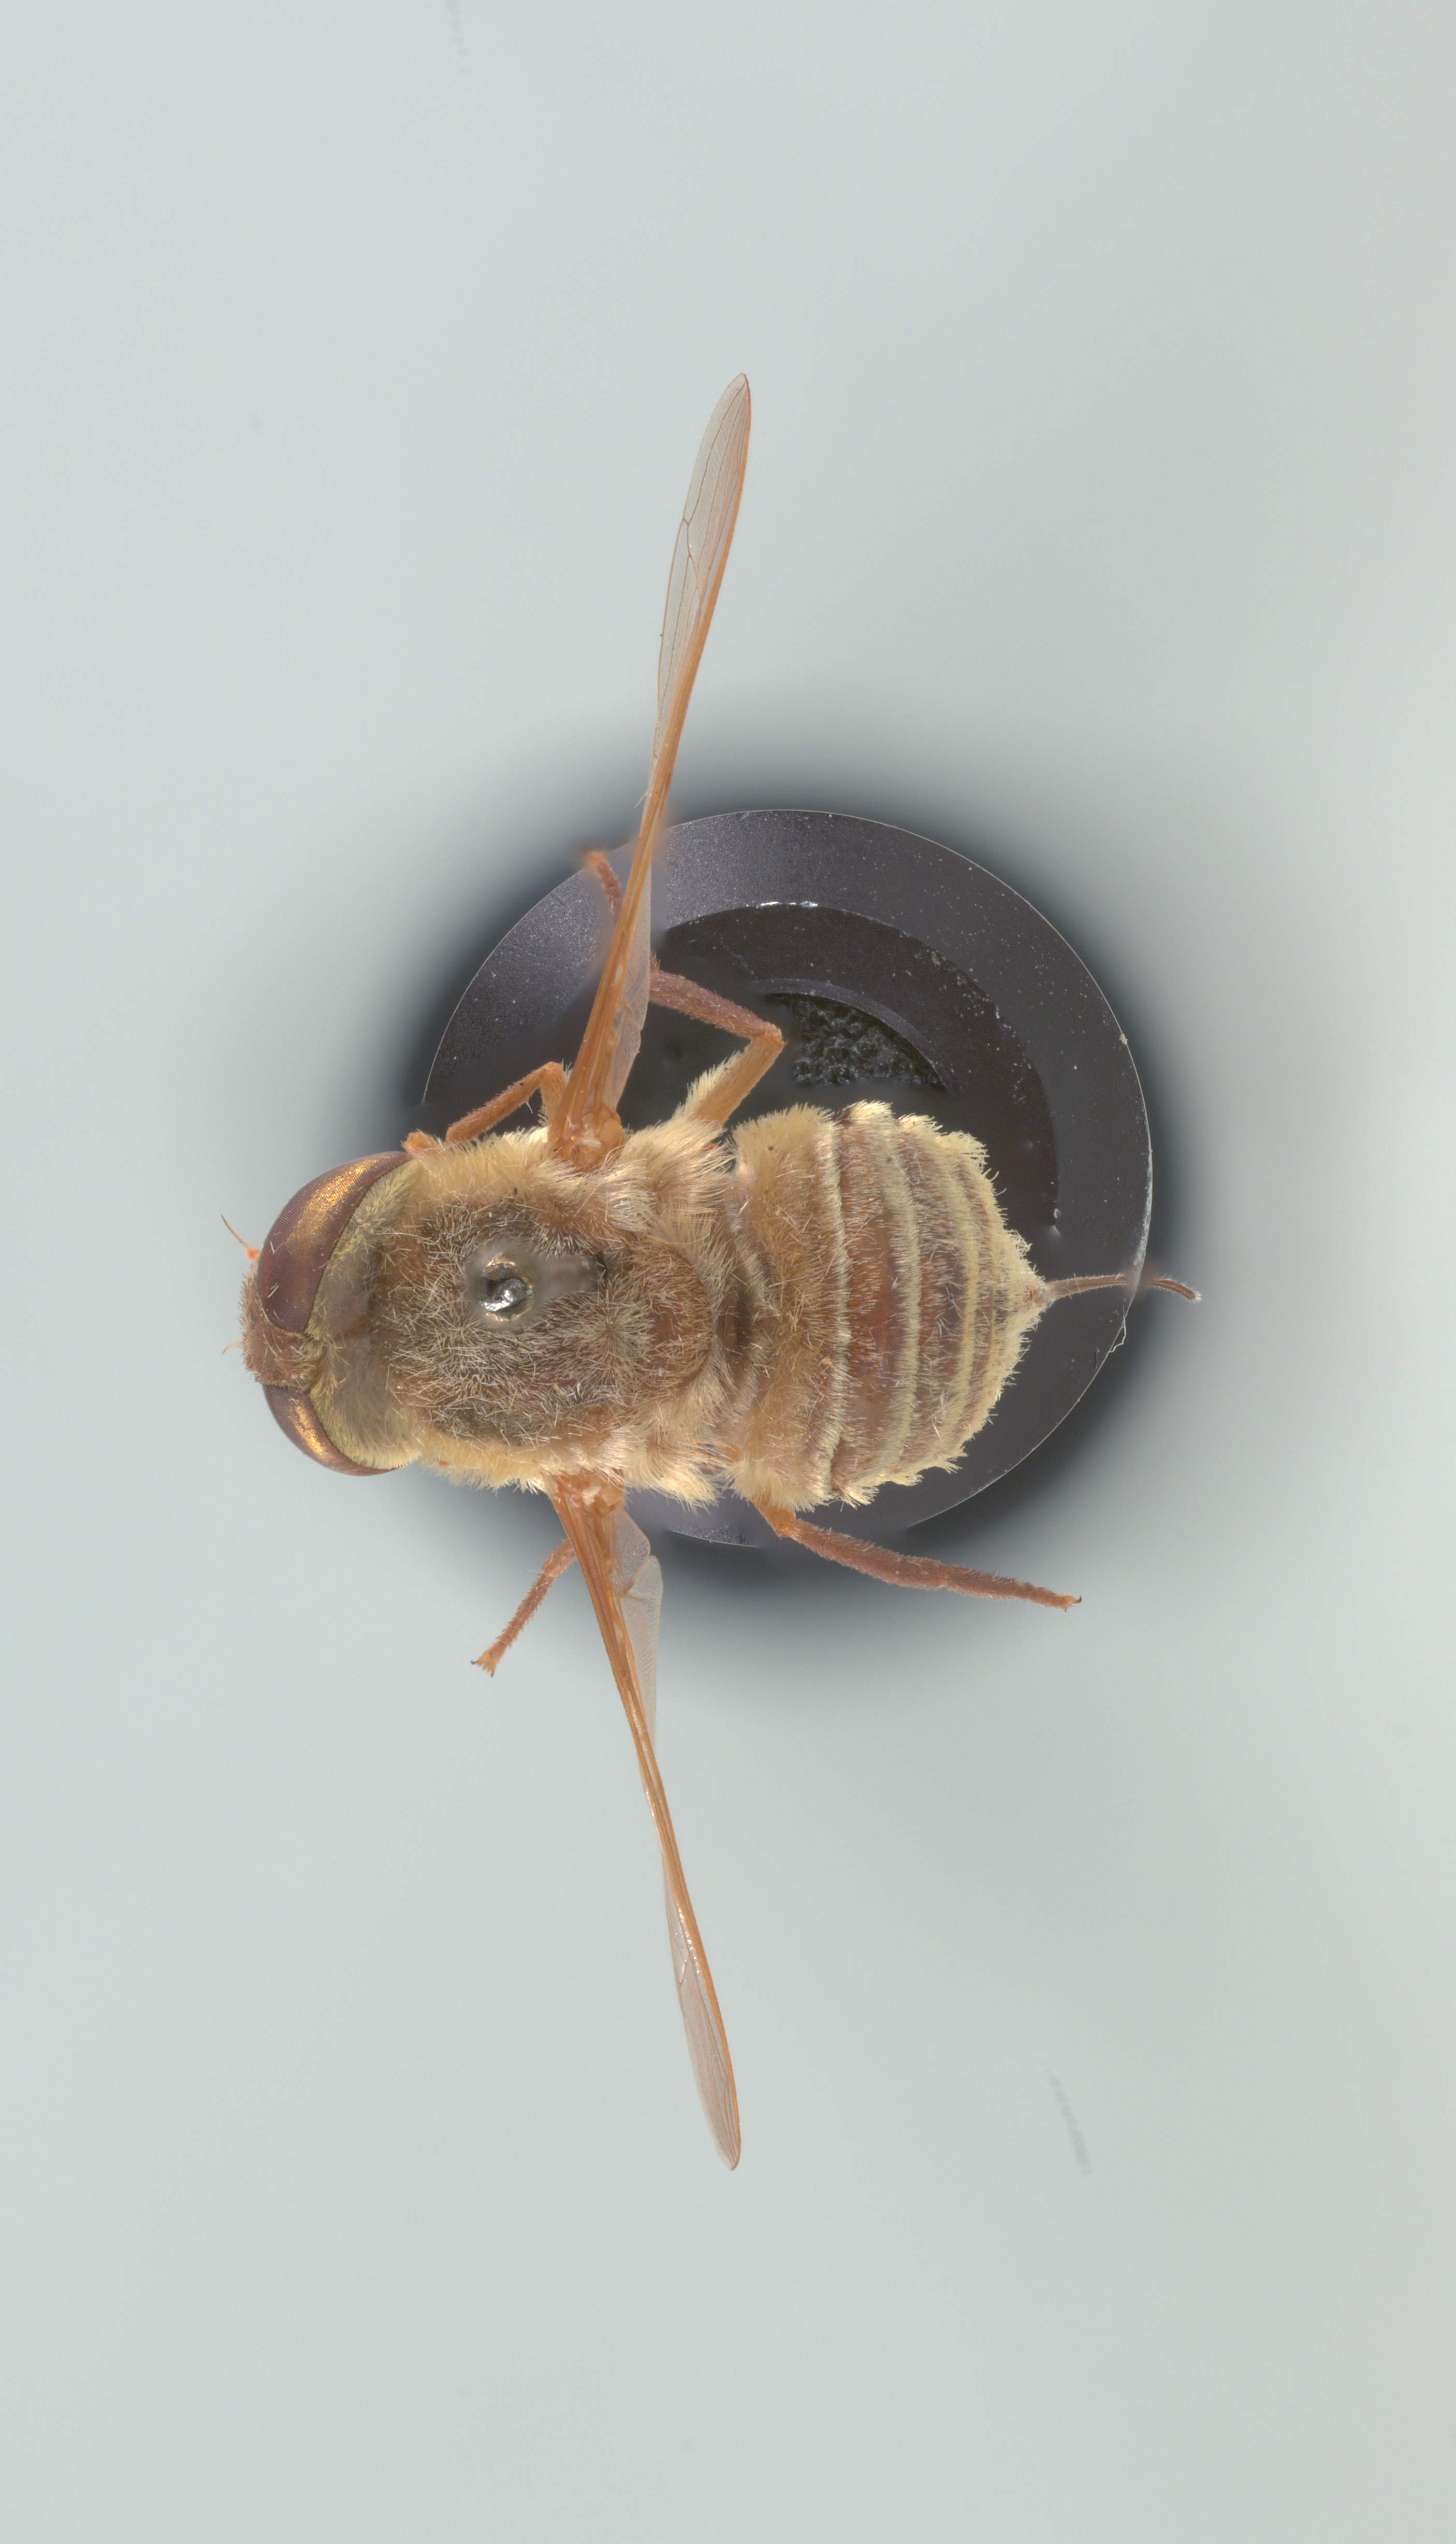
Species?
Neorhynchocephalus volaticus
